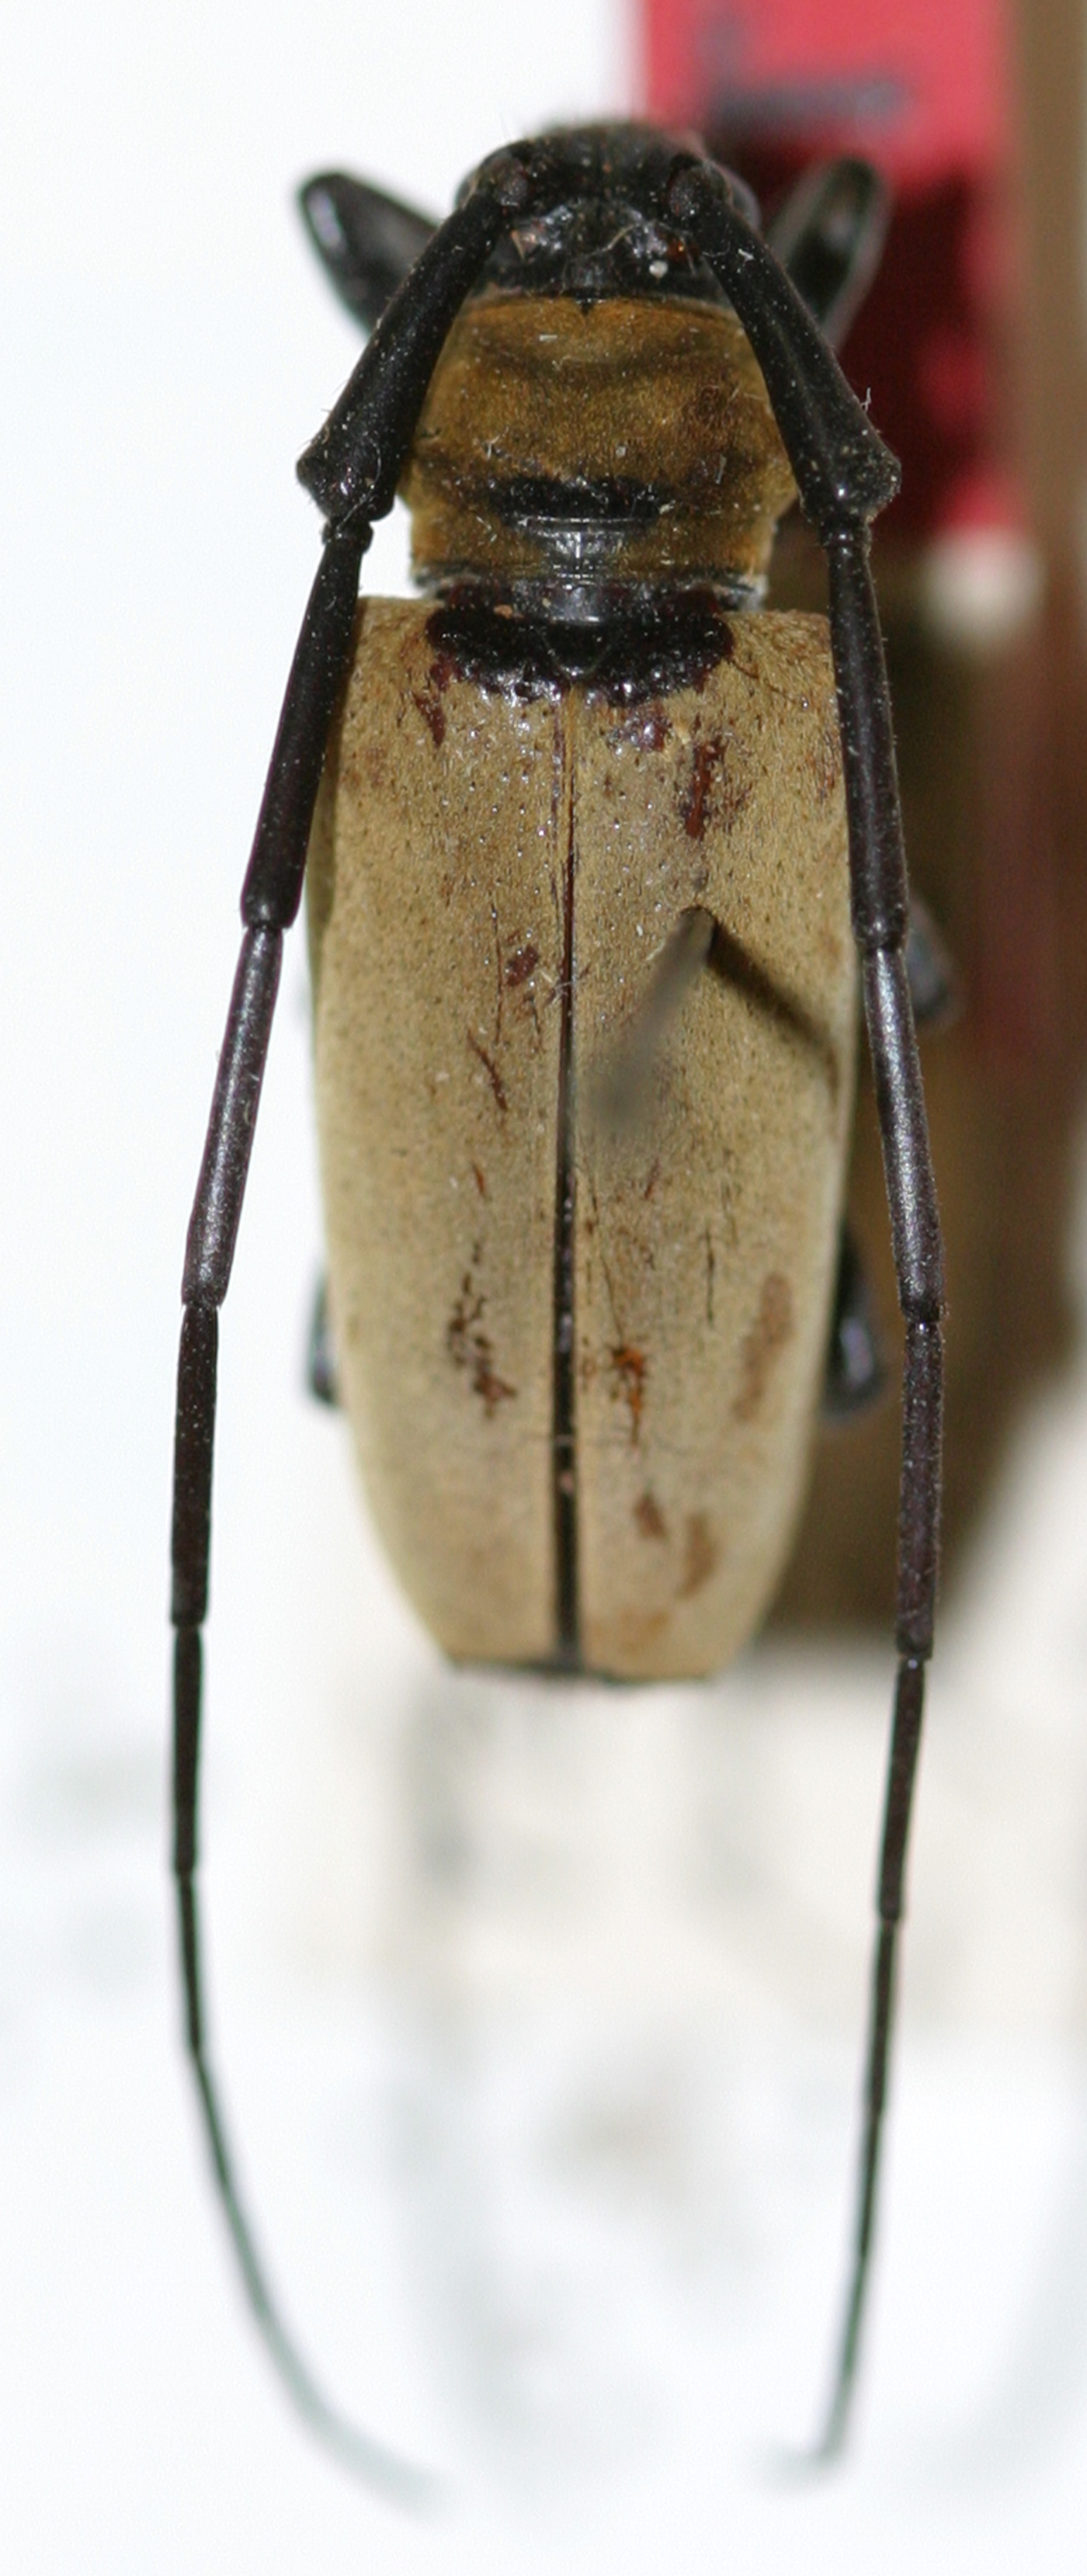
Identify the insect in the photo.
Cereopsius praetorius
